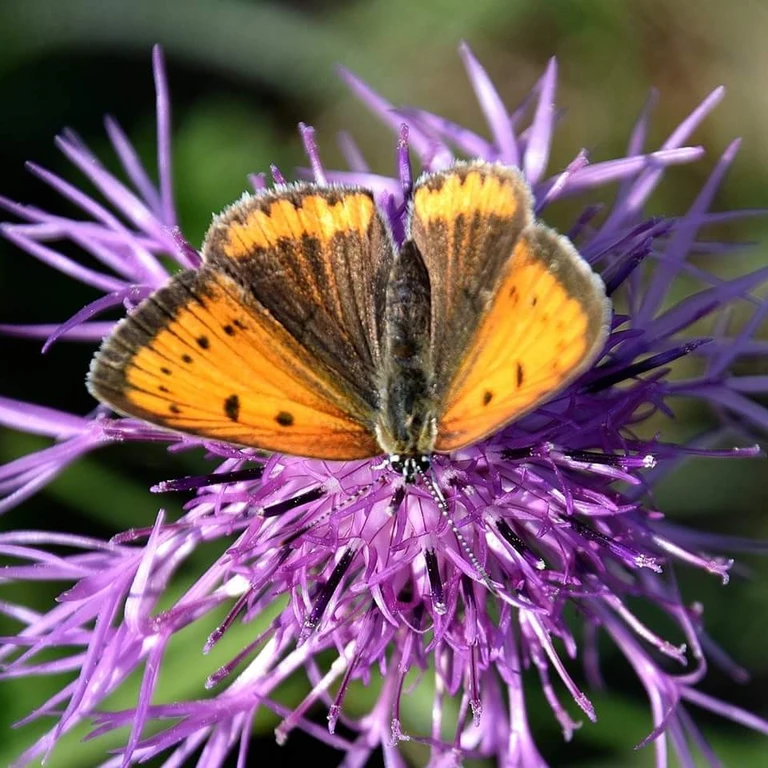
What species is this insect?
Lycaena dispar
